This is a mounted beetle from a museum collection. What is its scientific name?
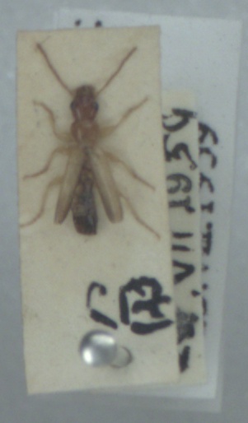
Paradromius linearis
